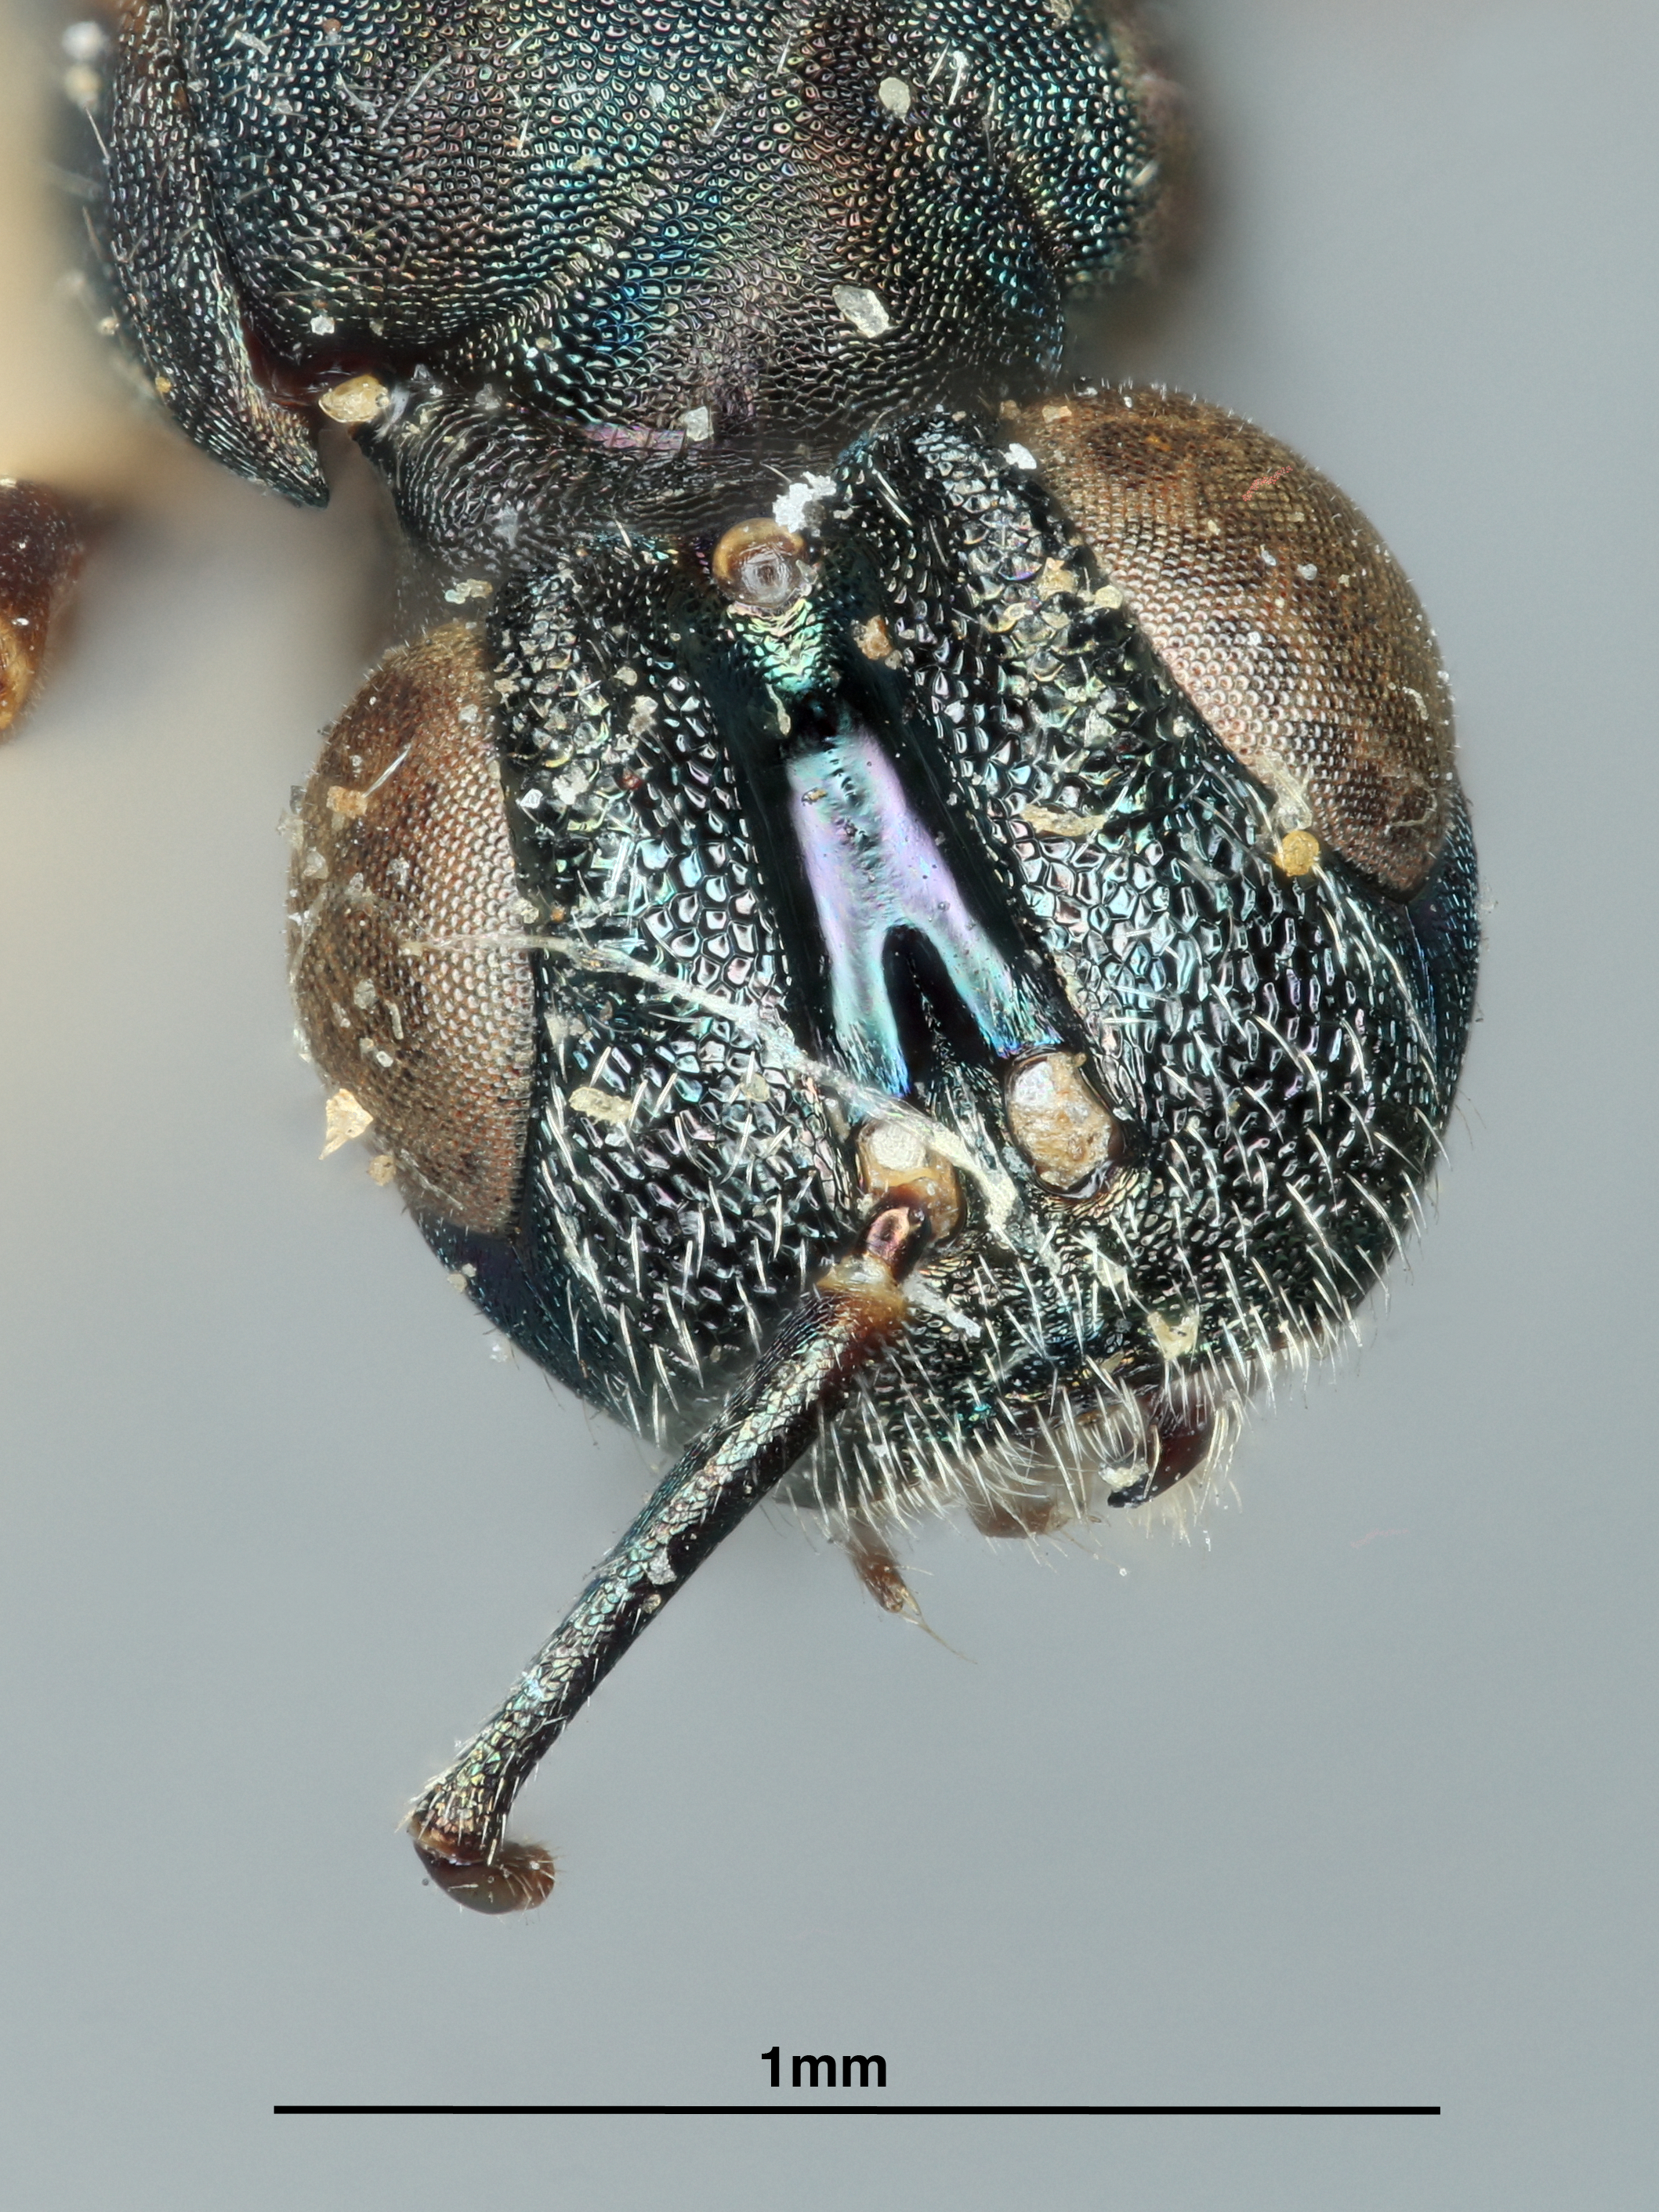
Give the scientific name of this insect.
Ratzeburgia hyalinipennis
